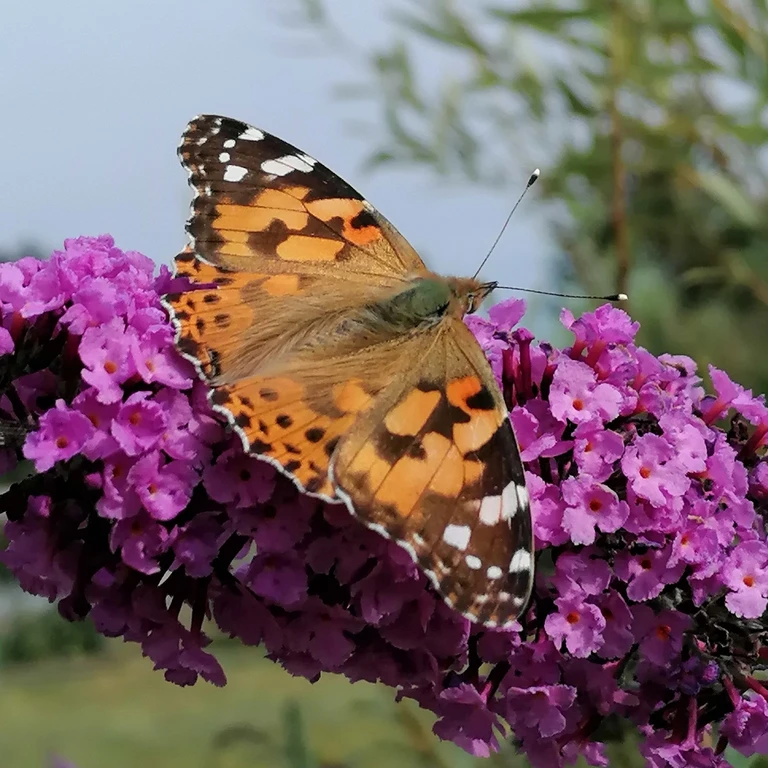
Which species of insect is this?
Vanessa cardui
